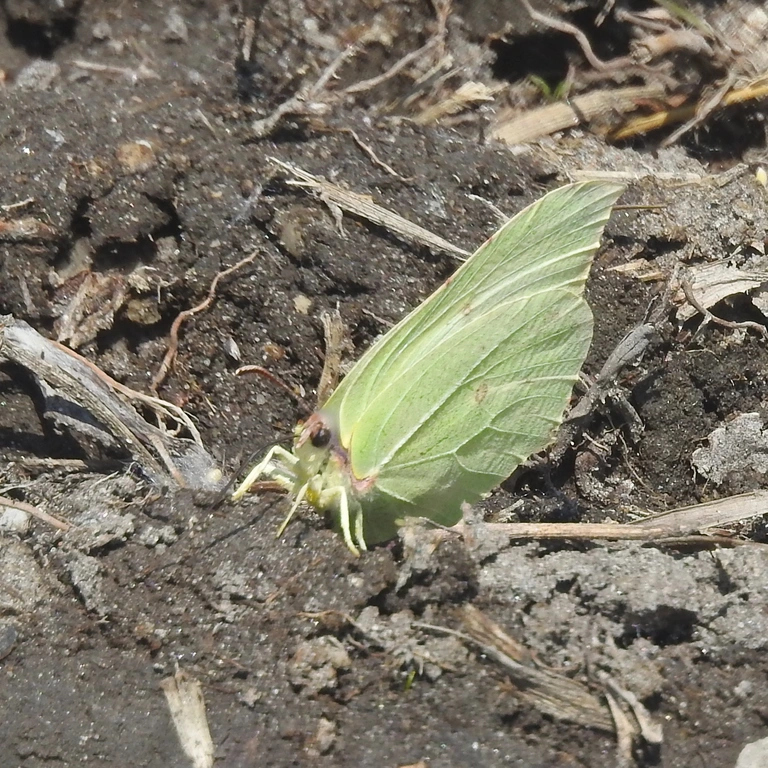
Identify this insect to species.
Gonepteryx rhamni
